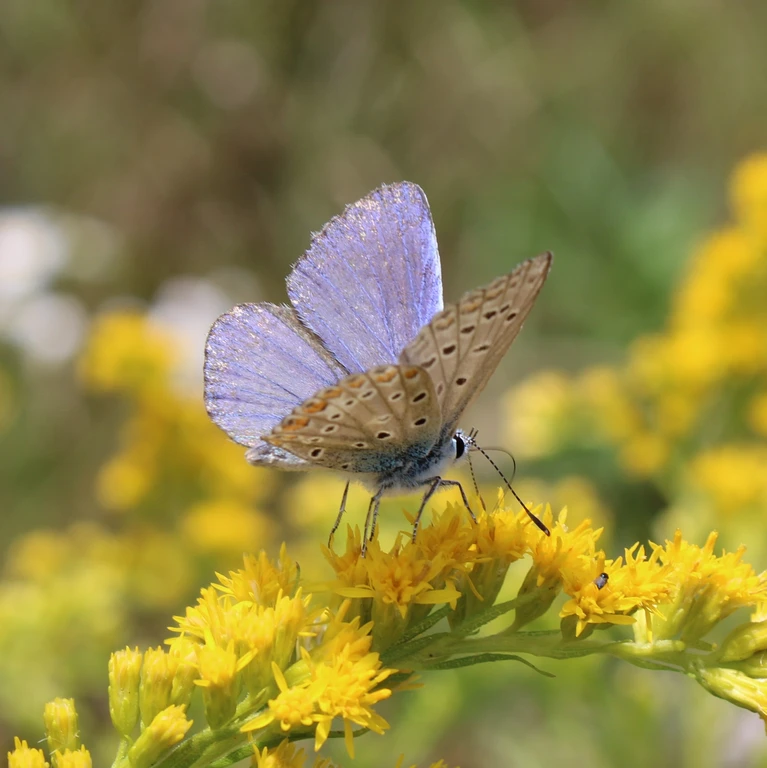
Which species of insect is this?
Polyommatus icarus
